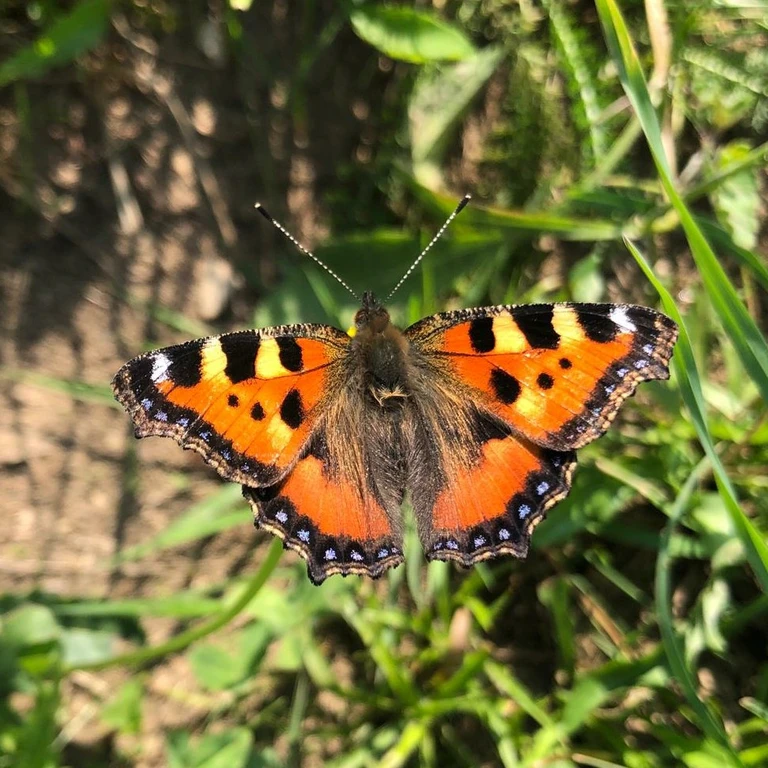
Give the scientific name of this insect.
Aglais urticae
